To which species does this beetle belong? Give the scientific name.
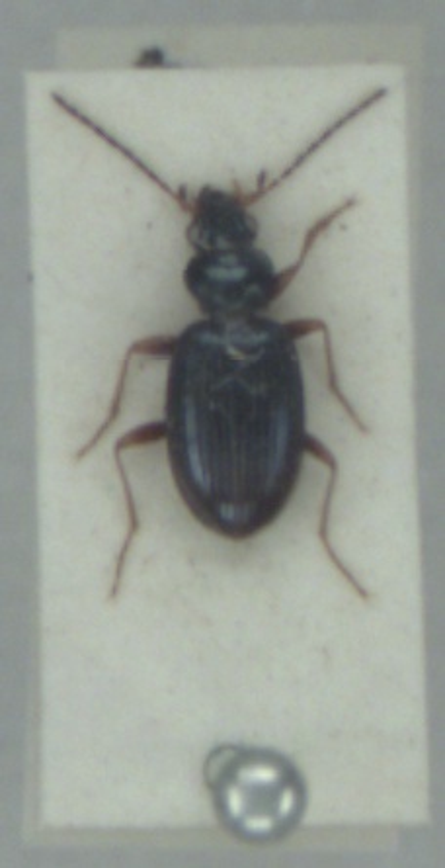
Bembidion deletum
